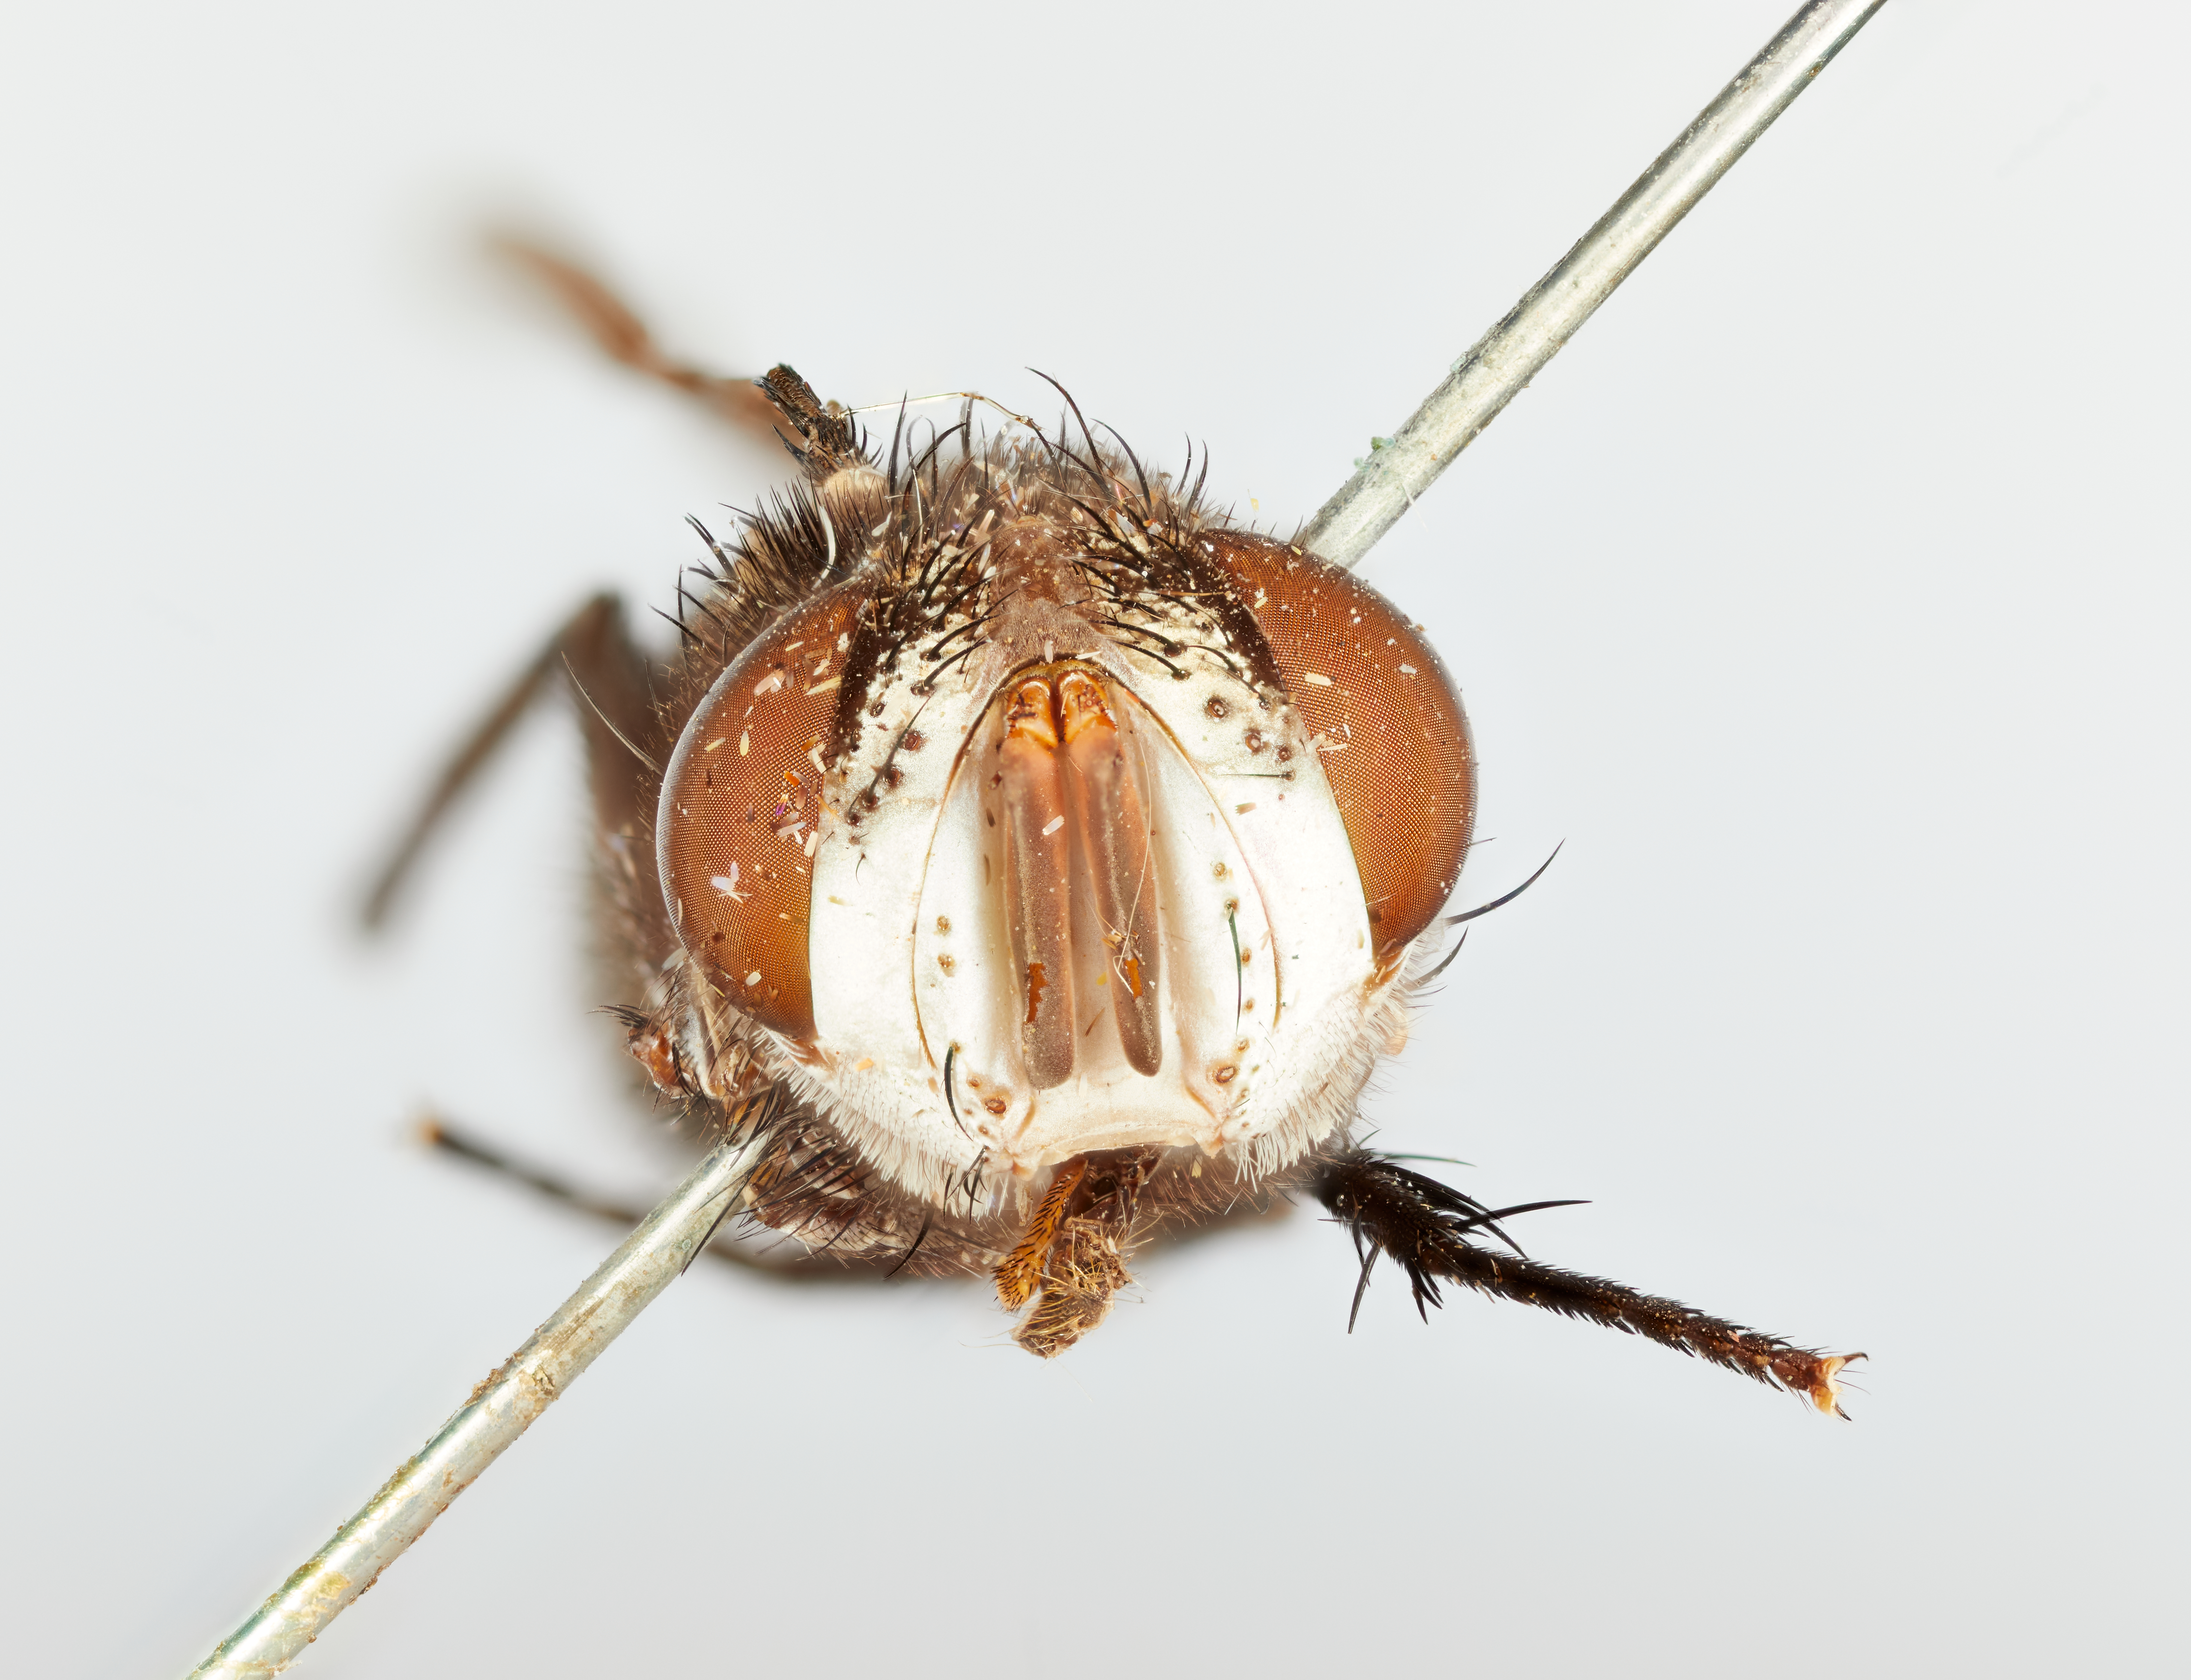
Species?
Belvosia vittata
